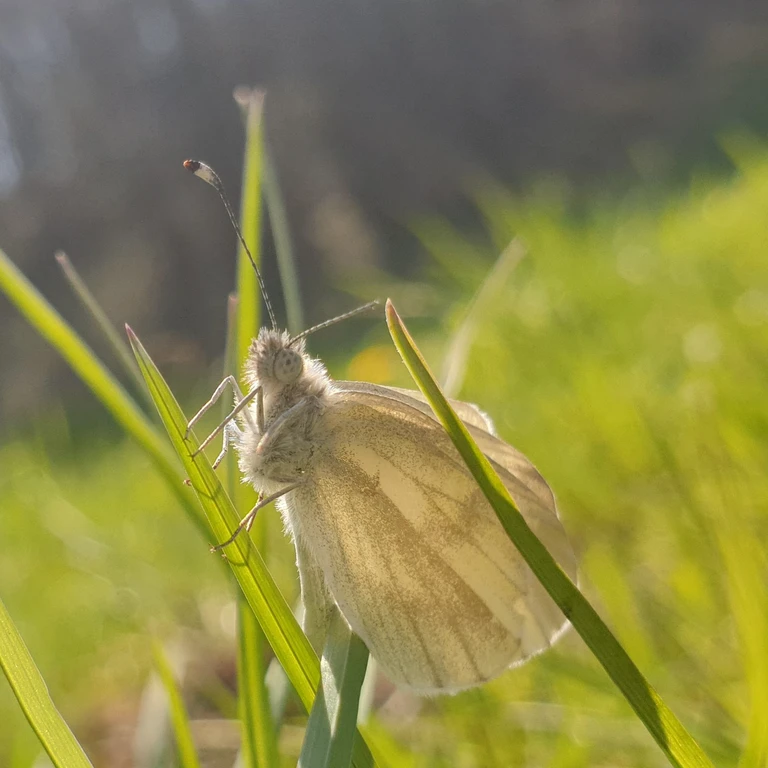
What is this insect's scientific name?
Leptidea sinapis/juvernica
